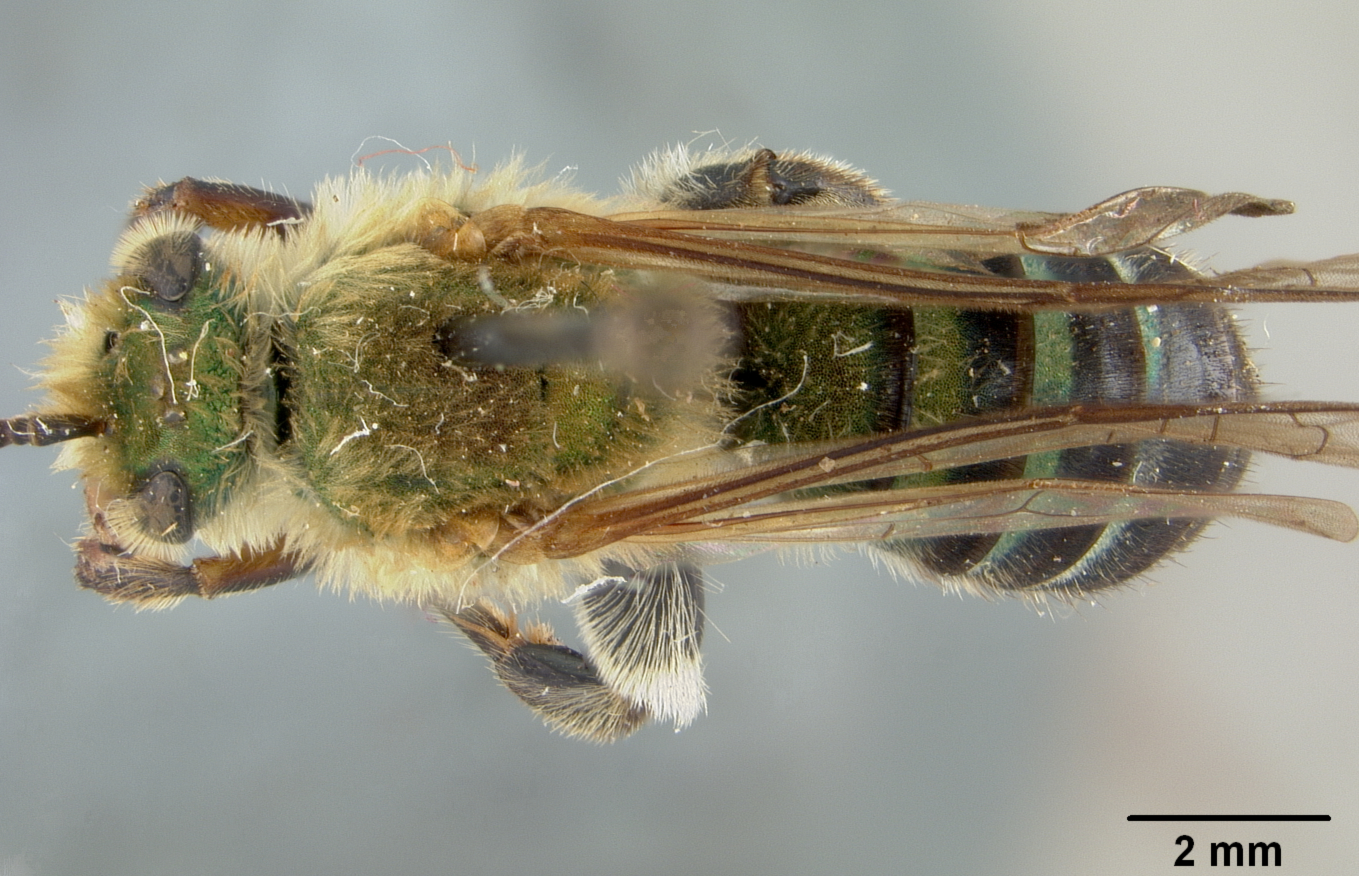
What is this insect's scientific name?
Dinagapostemon uyacanoides
